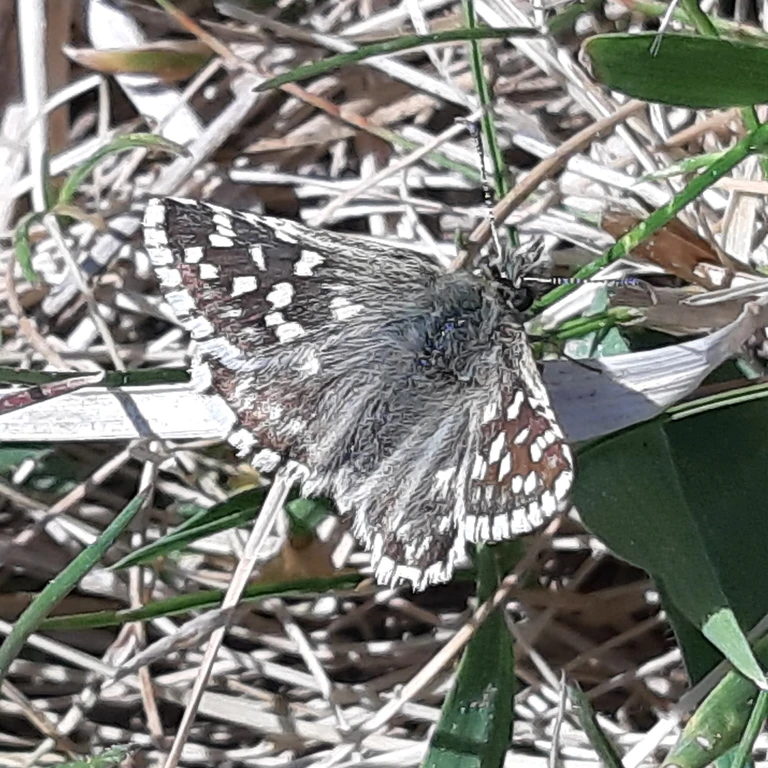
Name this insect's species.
Pyrgus malvae
